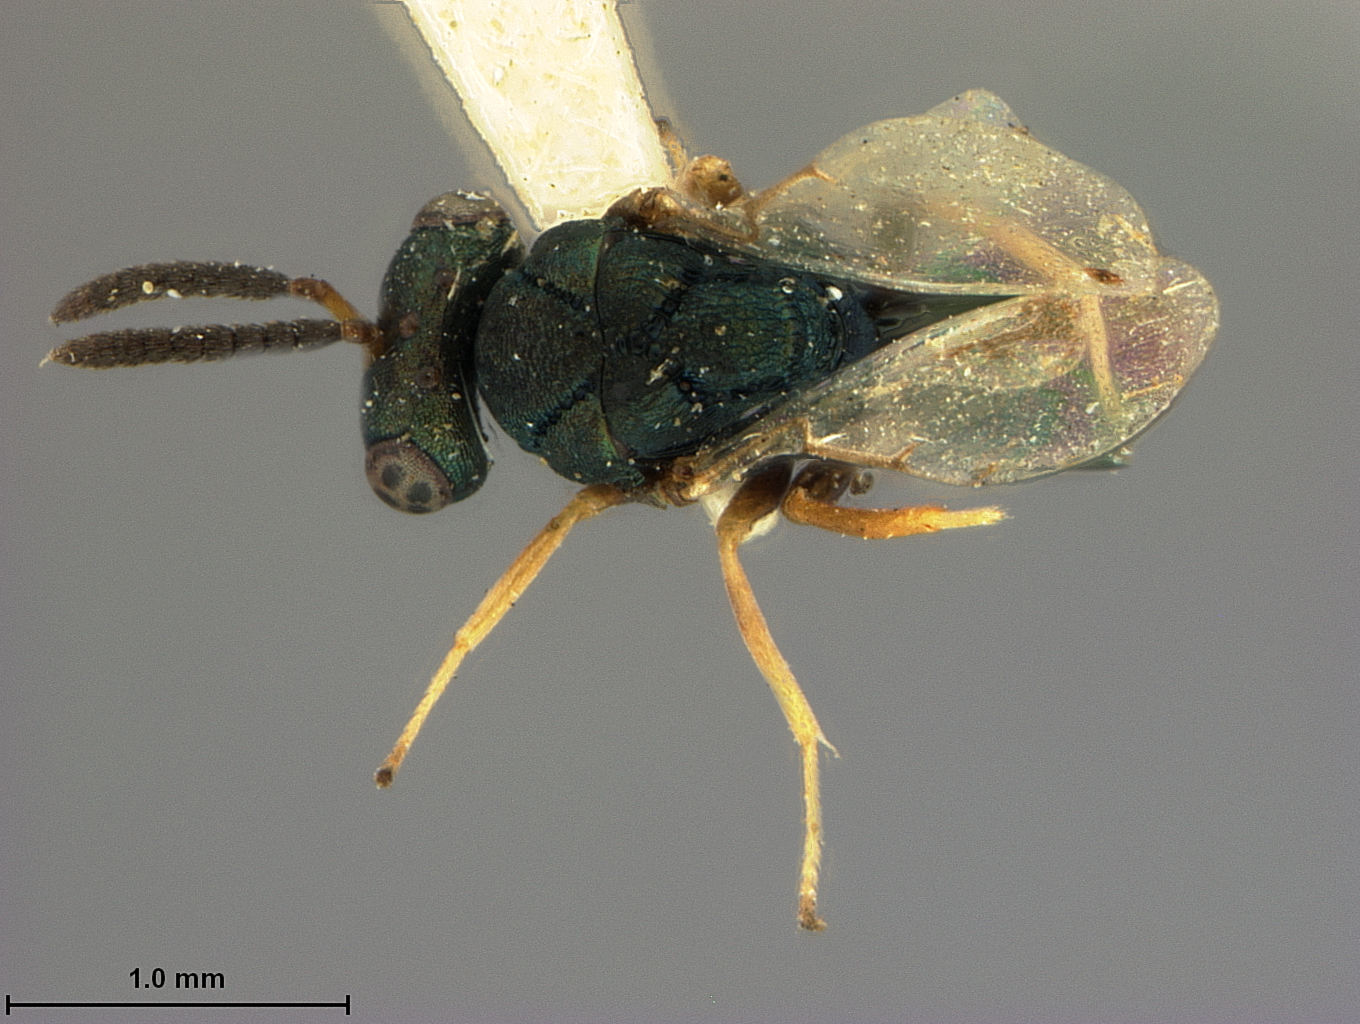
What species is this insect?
Orasema occidentalis
